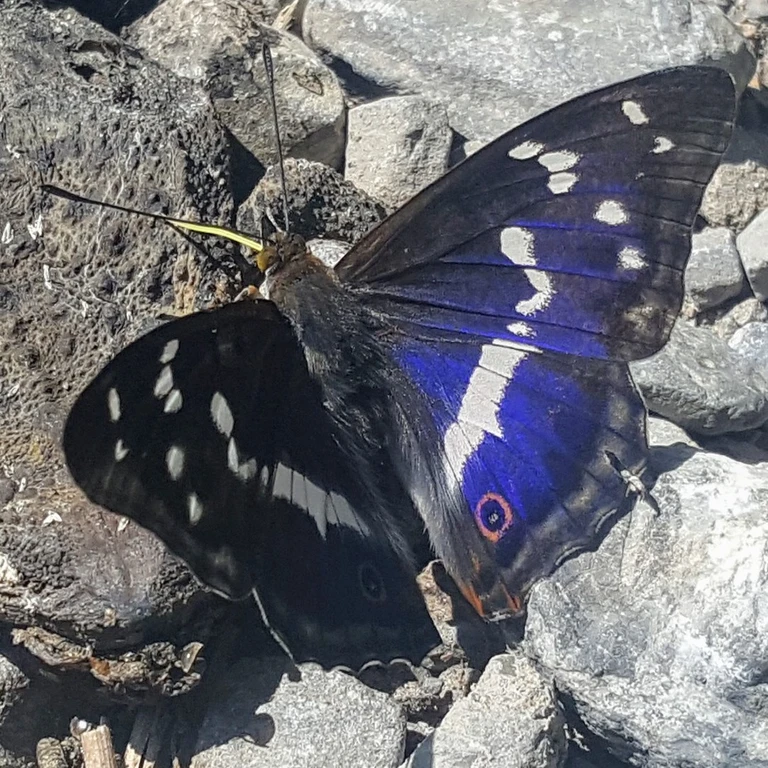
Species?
Apatura iris
